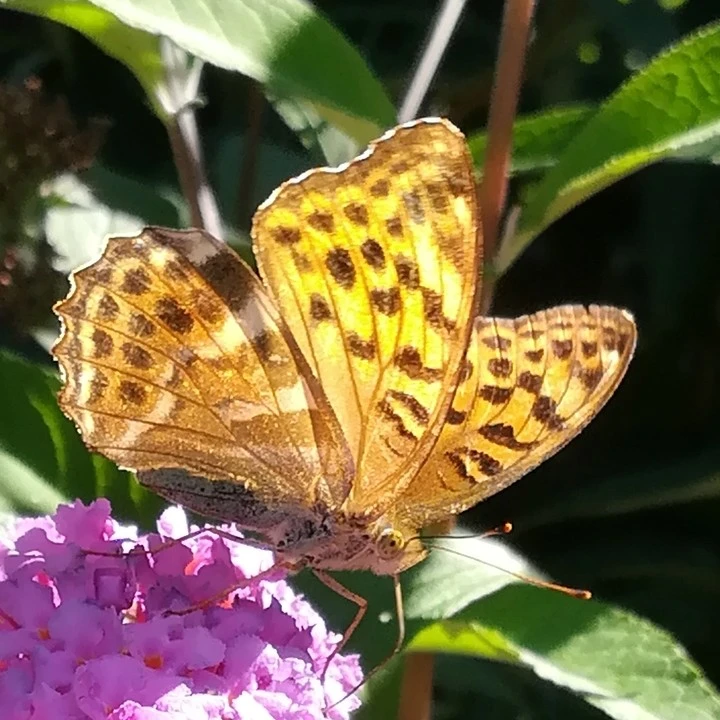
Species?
Argynnis paphia
